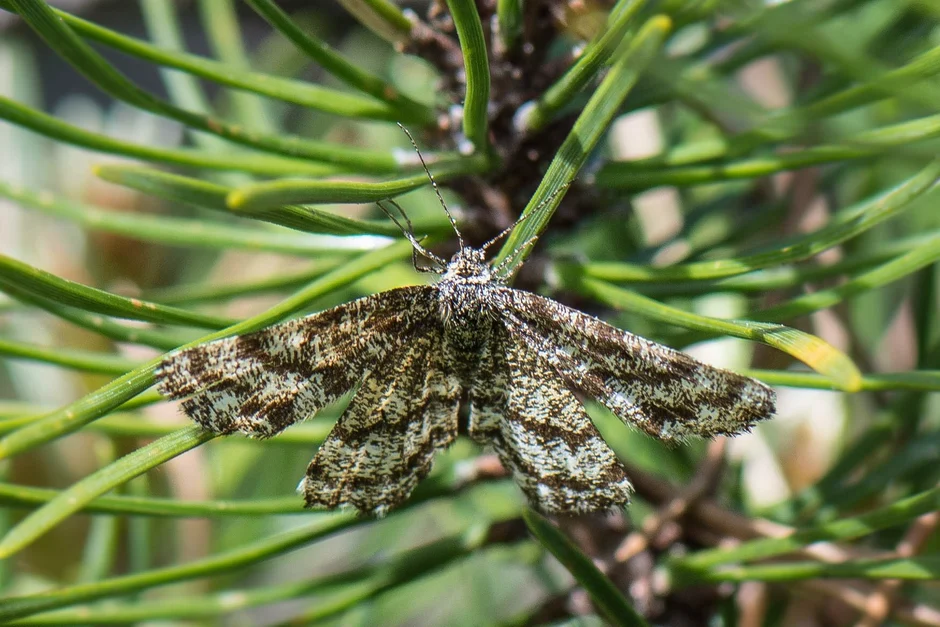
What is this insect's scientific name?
Ematurga atomaria
